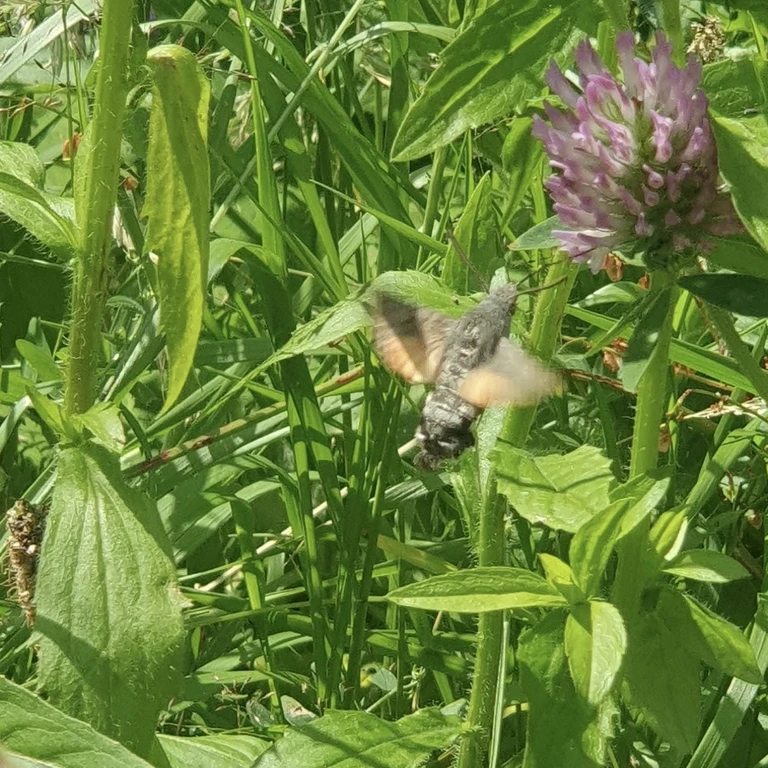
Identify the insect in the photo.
Macroglossum stellatarum
